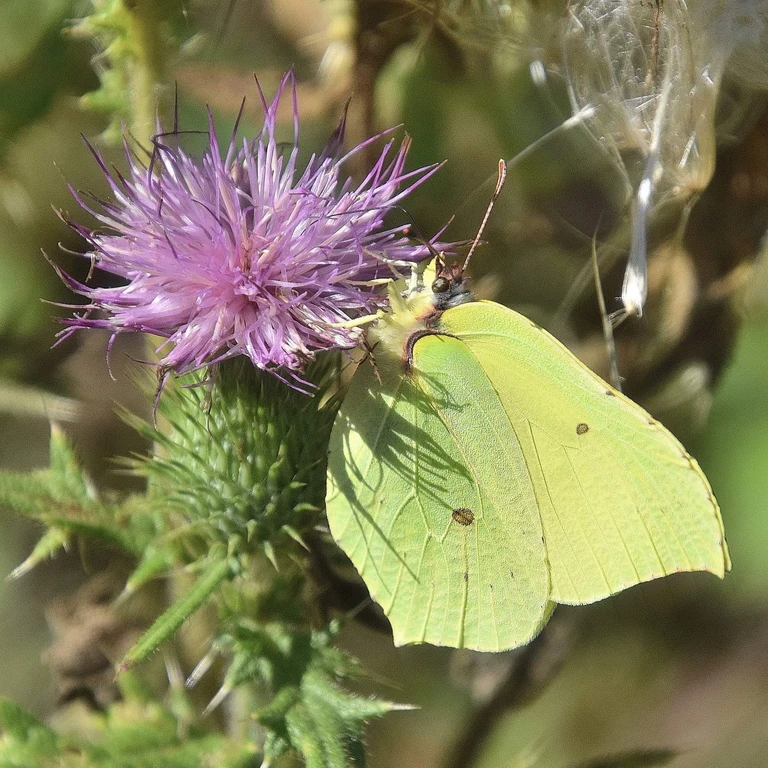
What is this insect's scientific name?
Gonepteryx rhamni
